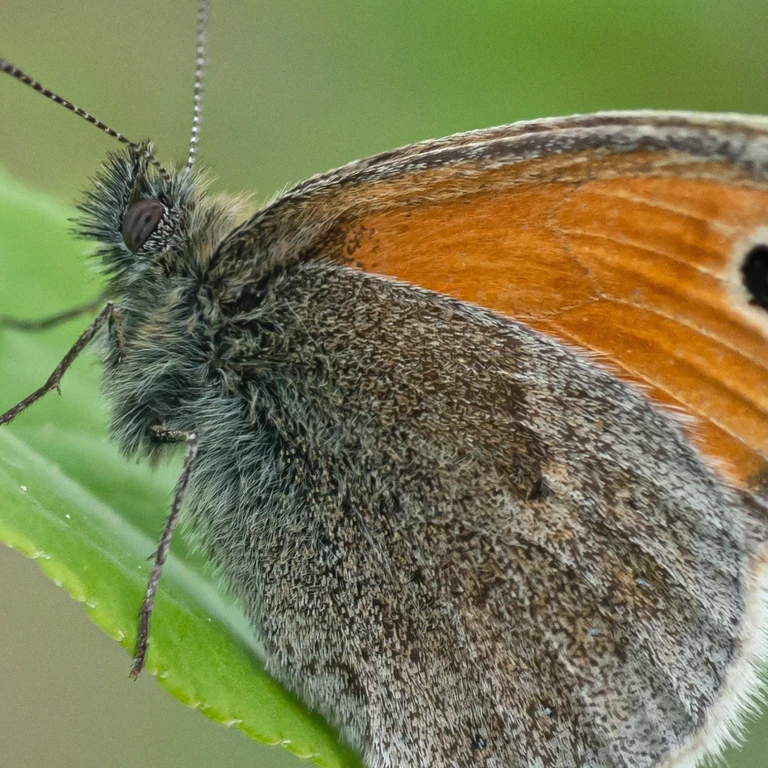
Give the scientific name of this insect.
Coenonympha pamphilus
